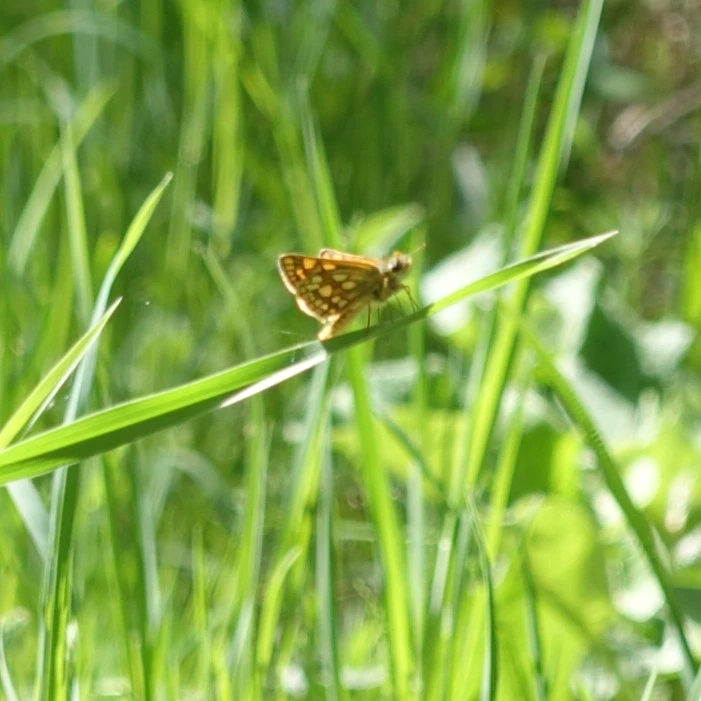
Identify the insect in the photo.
Carterocephalus palaemon
